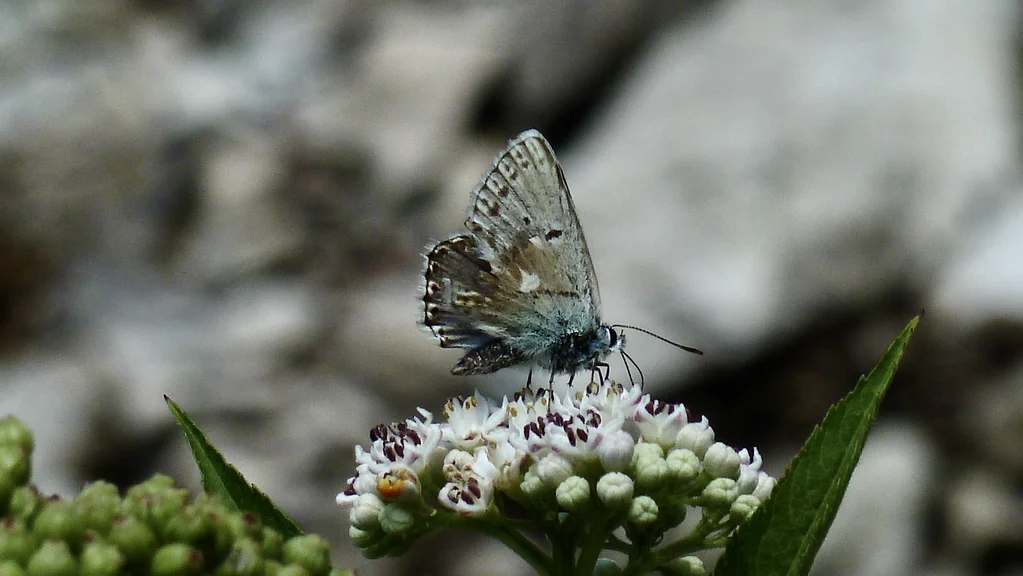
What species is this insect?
Lysandra coridon
